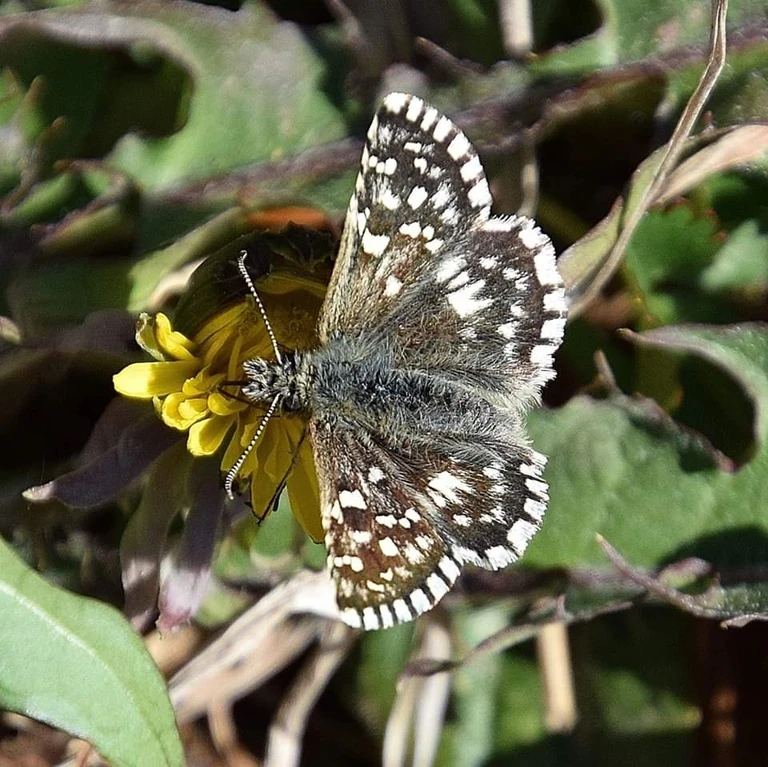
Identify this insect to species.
Pyrgus malvae
